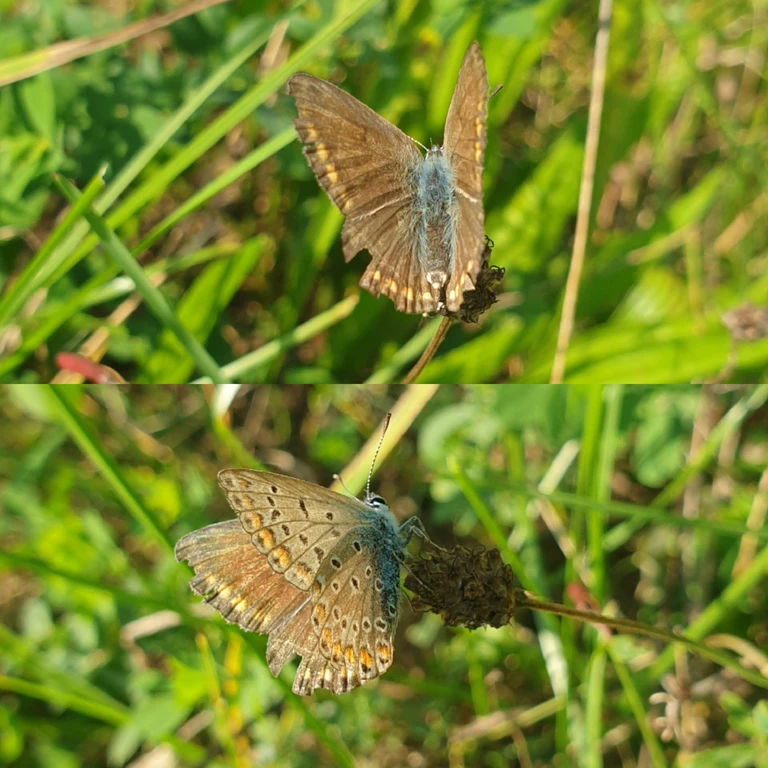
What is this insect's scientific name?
Polyommatus icarus
